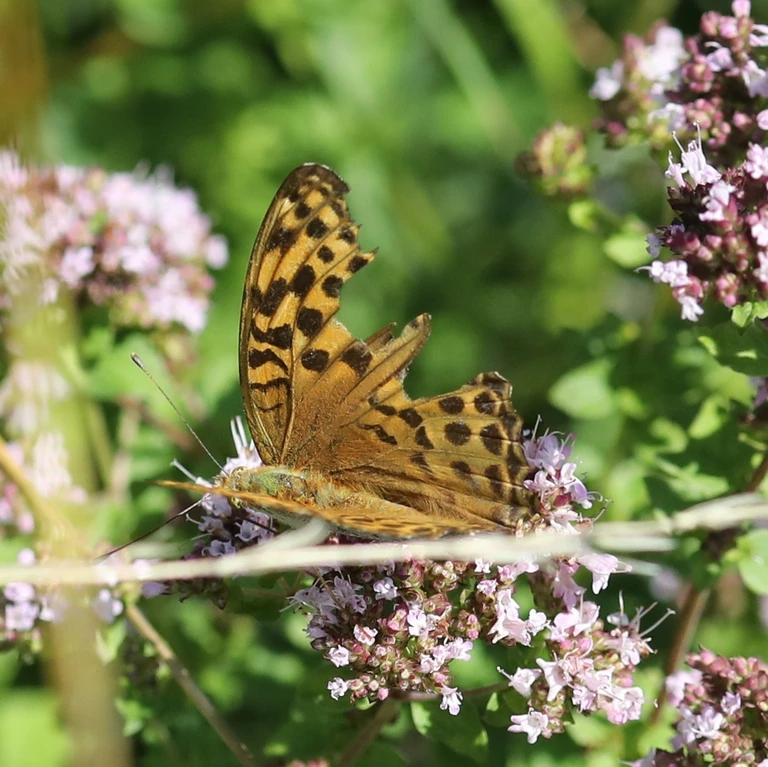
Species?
Argynnis paphia
